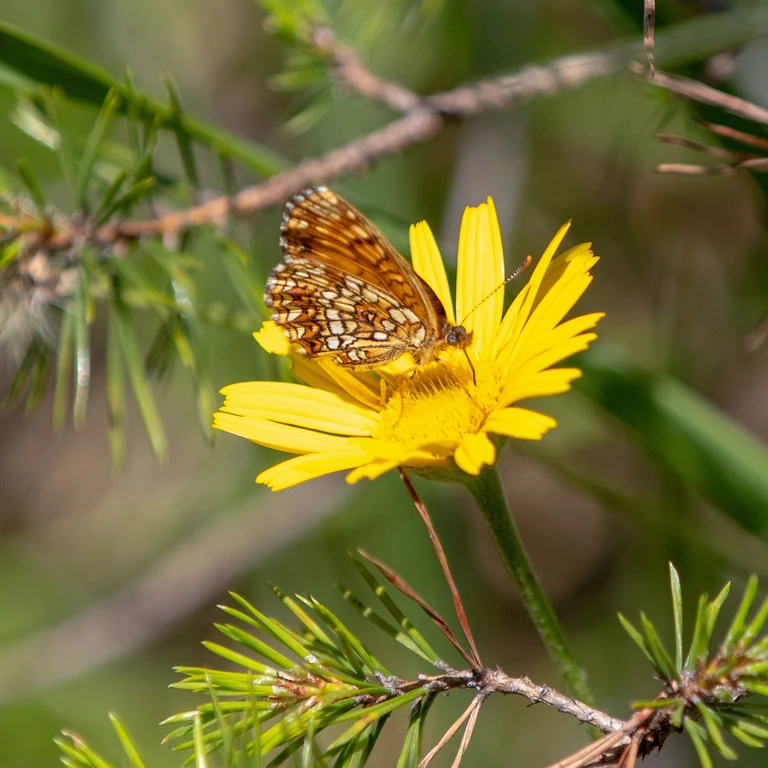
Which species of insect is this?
Melitaea diamina
